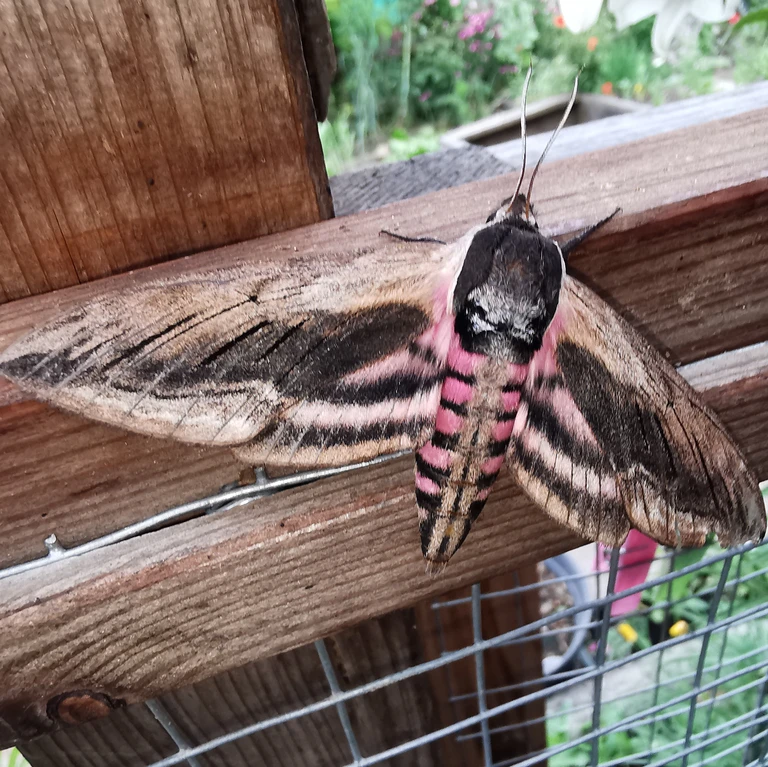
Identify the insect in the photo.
Sphinx ligustri
